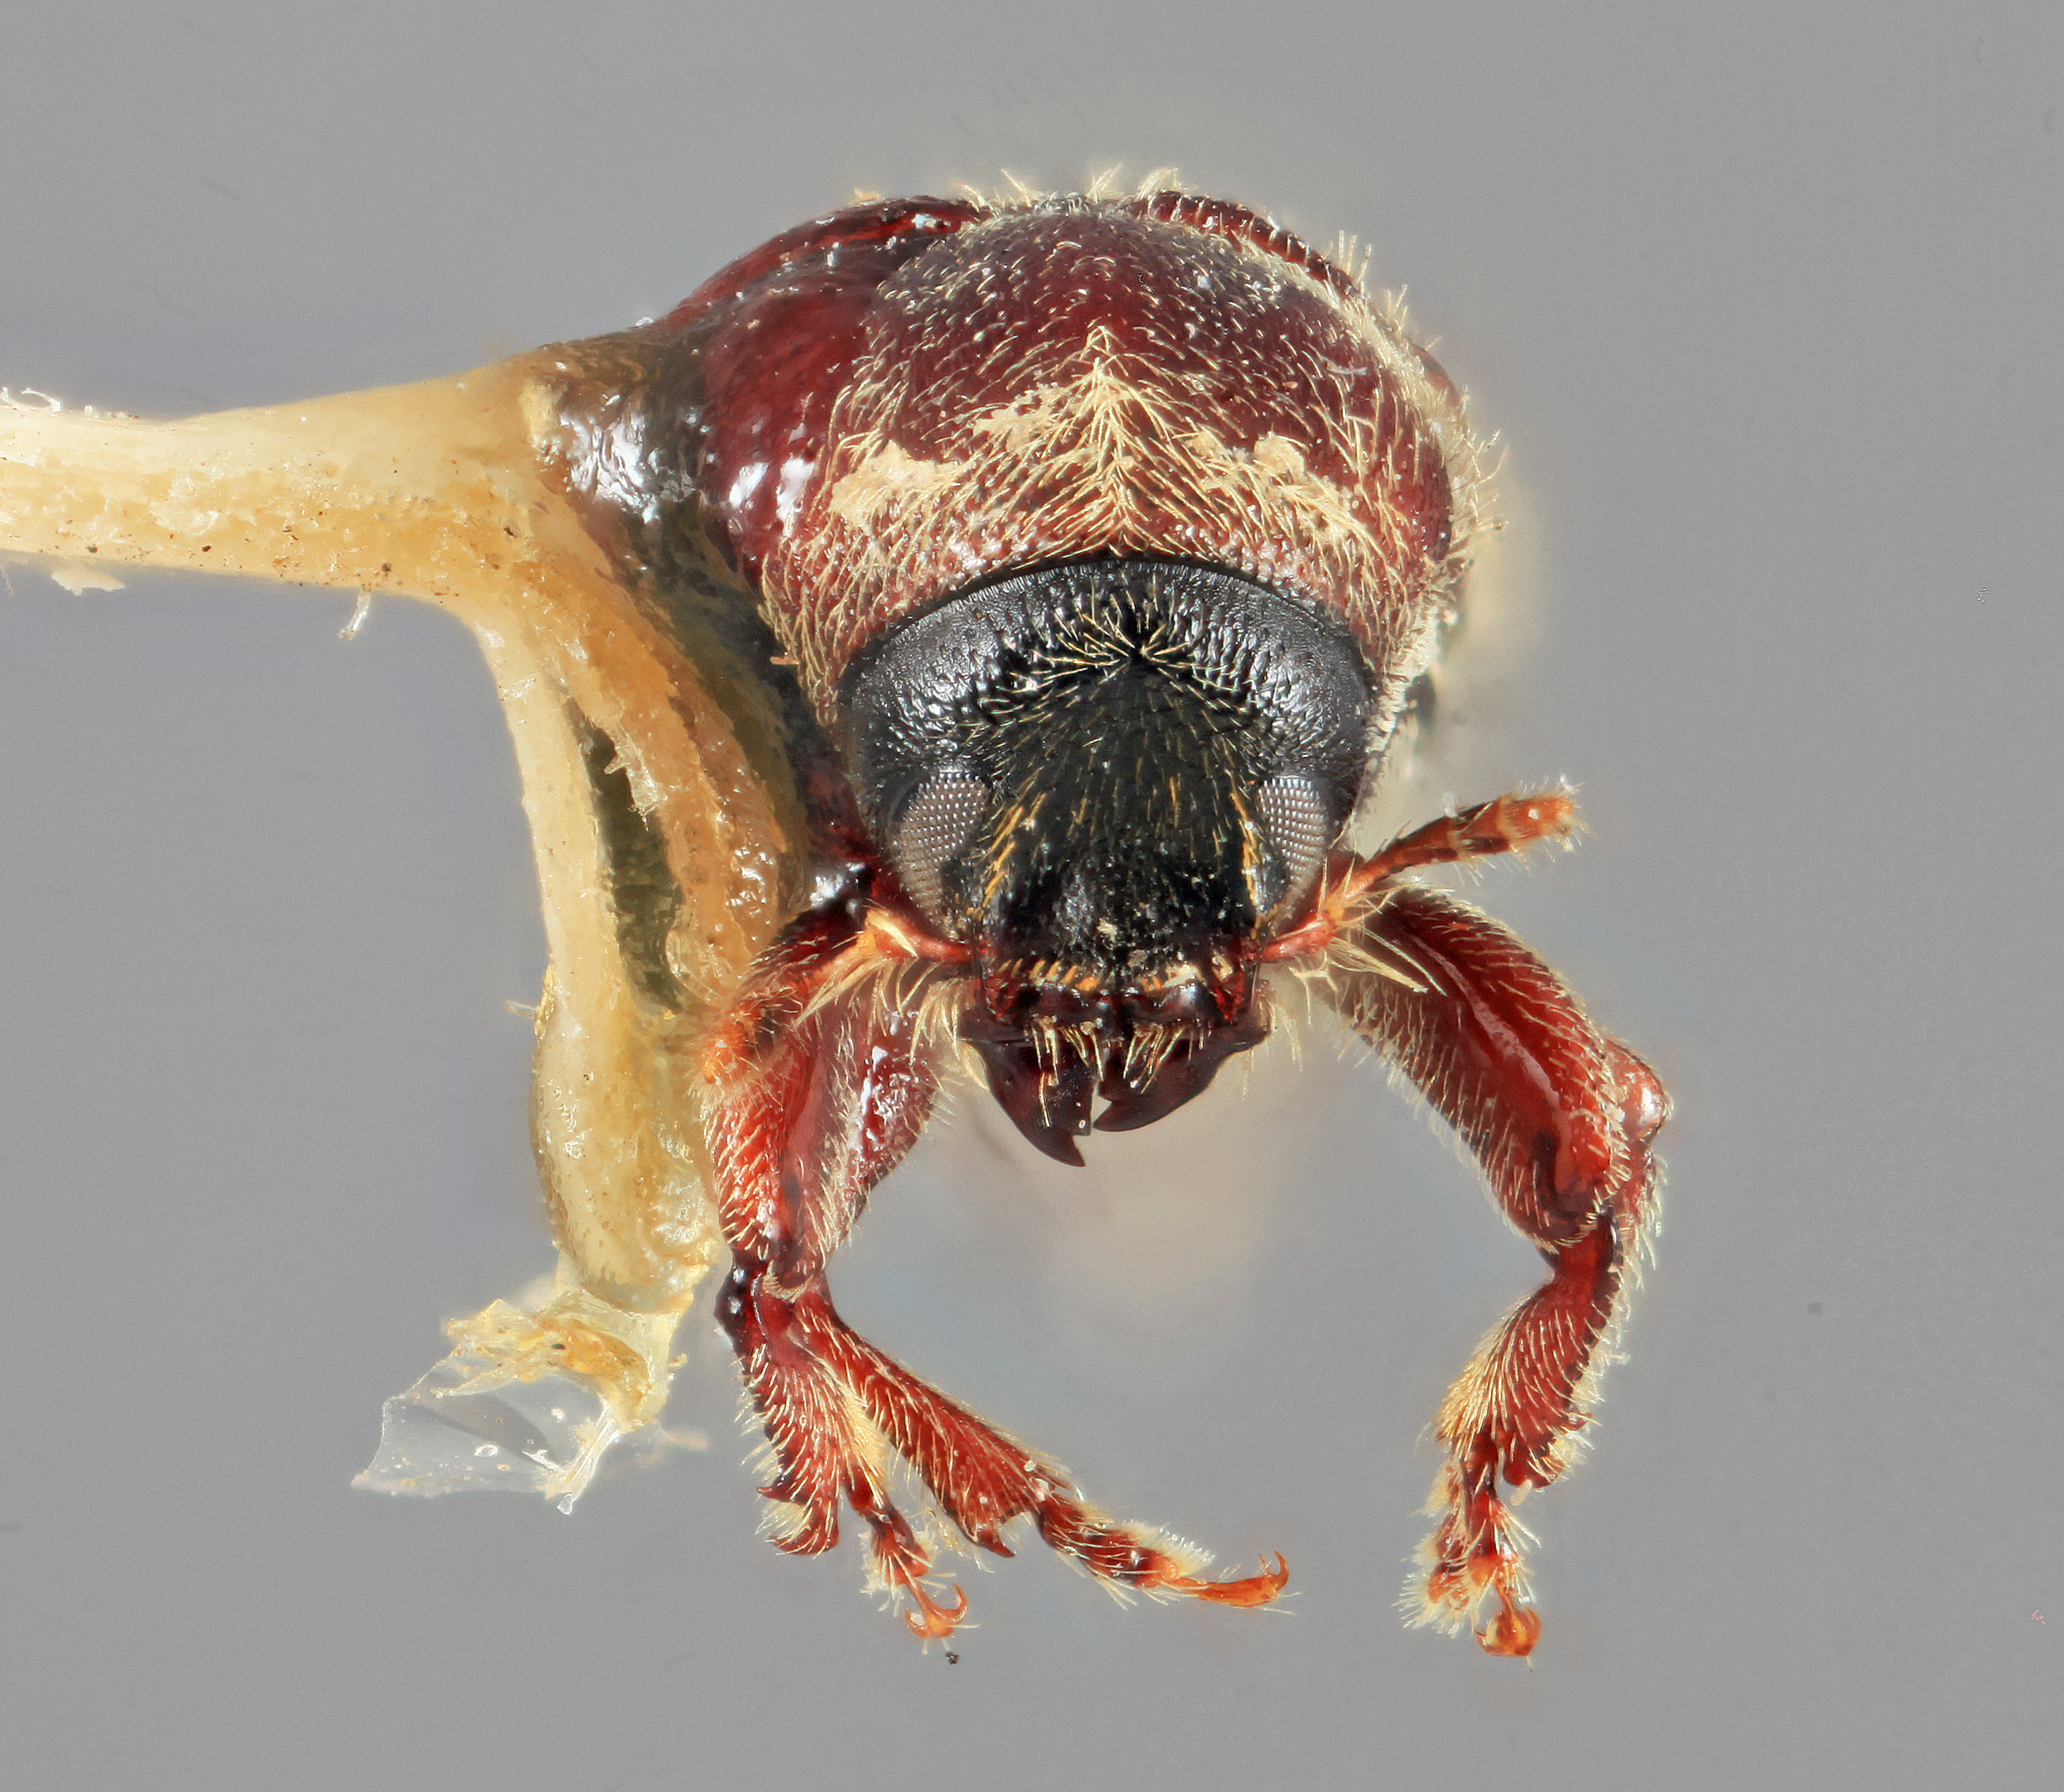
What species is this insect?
Cnesinus bicornis
